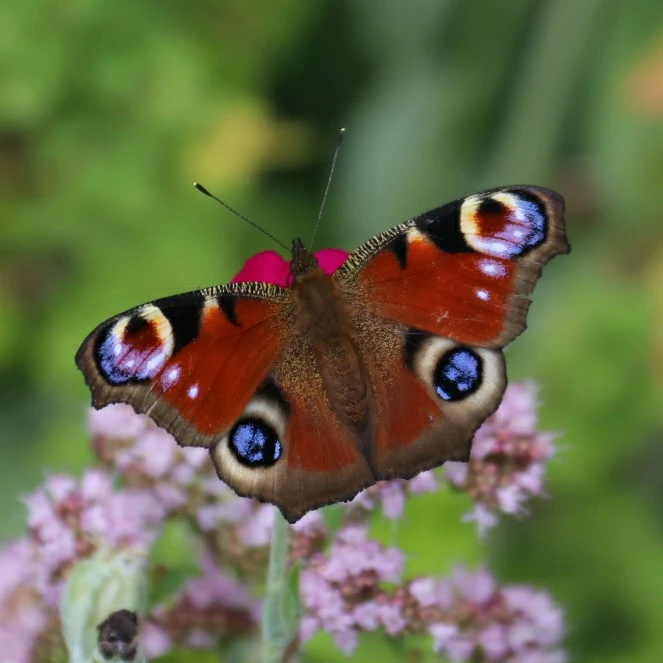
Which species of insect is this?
Aglais io
